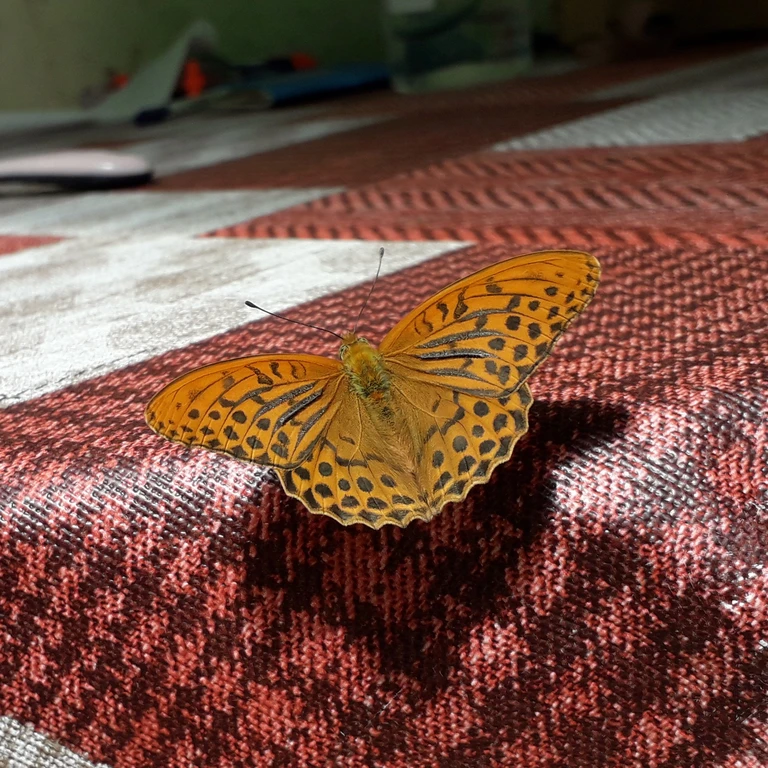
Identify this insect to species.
Argynnis paphia
